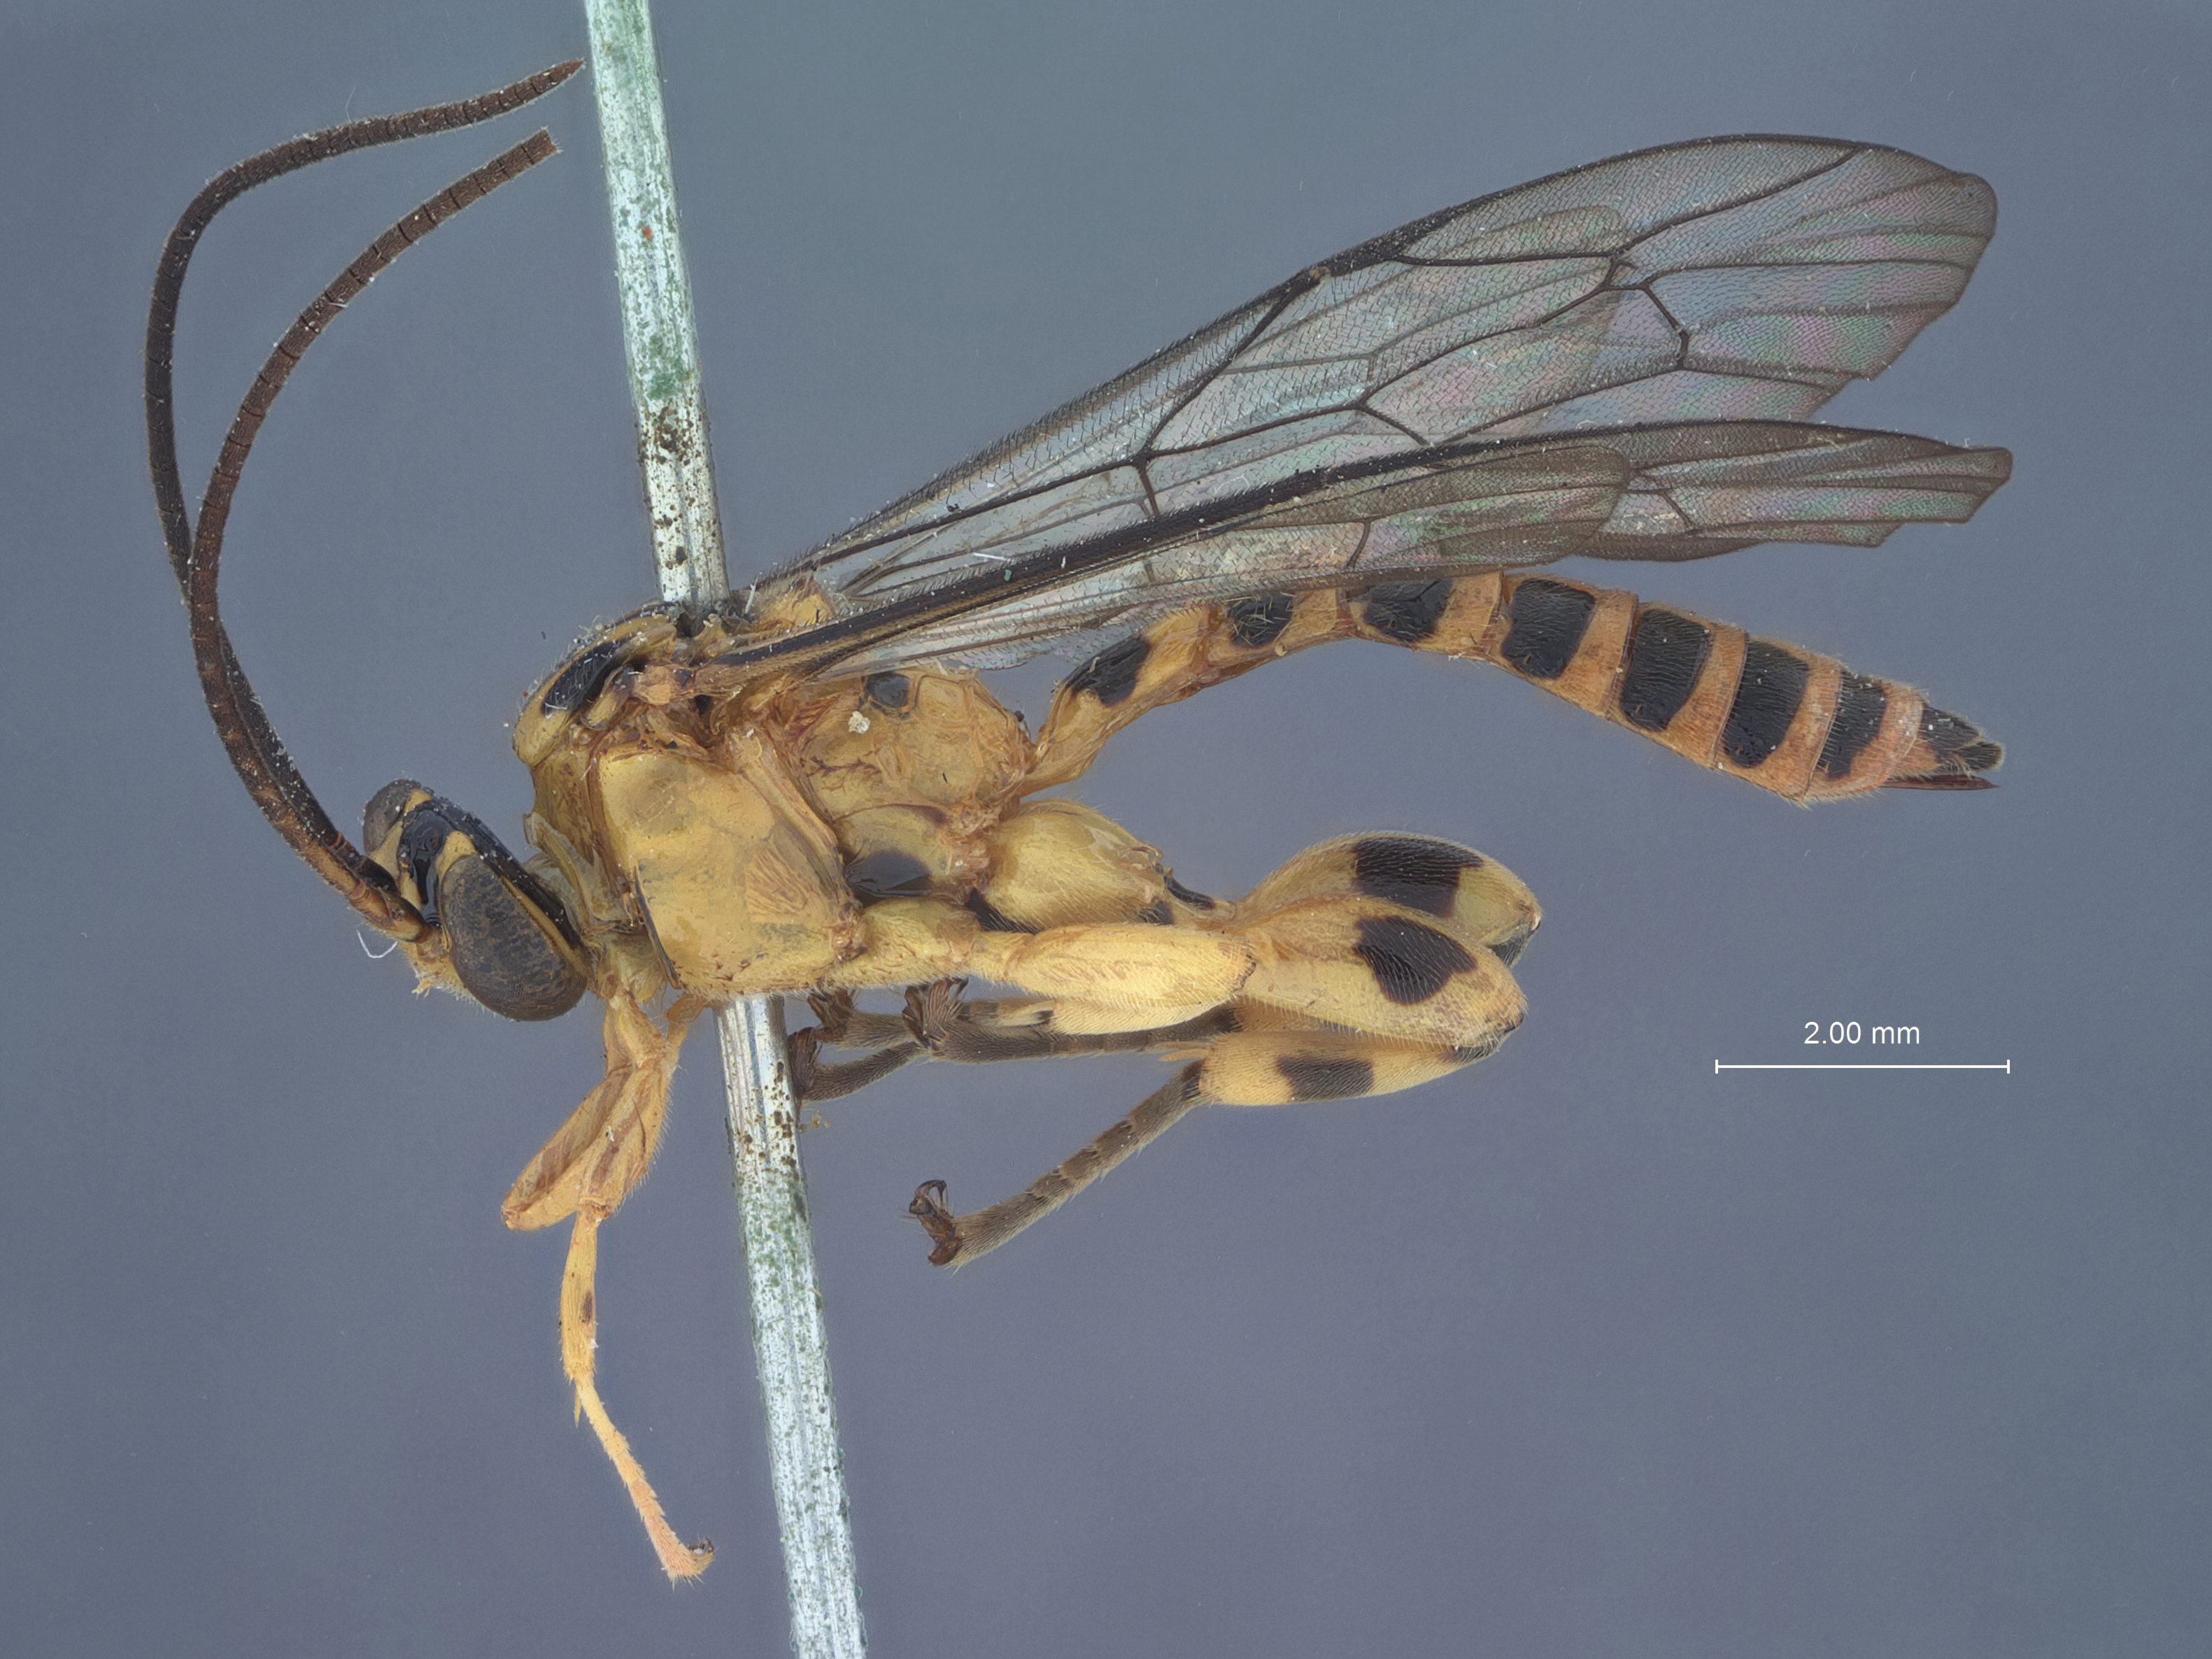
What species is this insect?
Xanthopimpla pyramidalis
